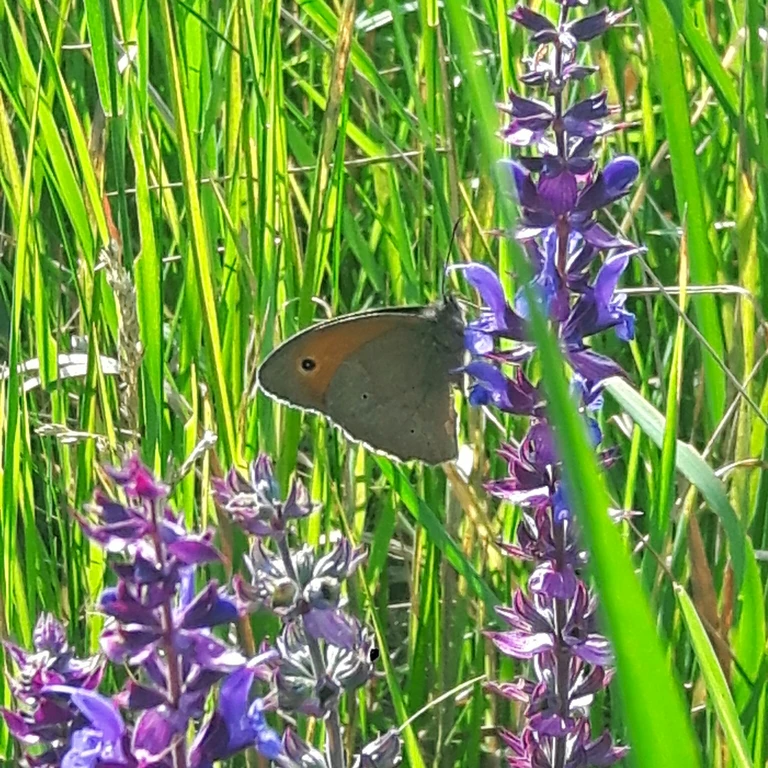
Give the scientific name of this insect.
Maniola jurtina
